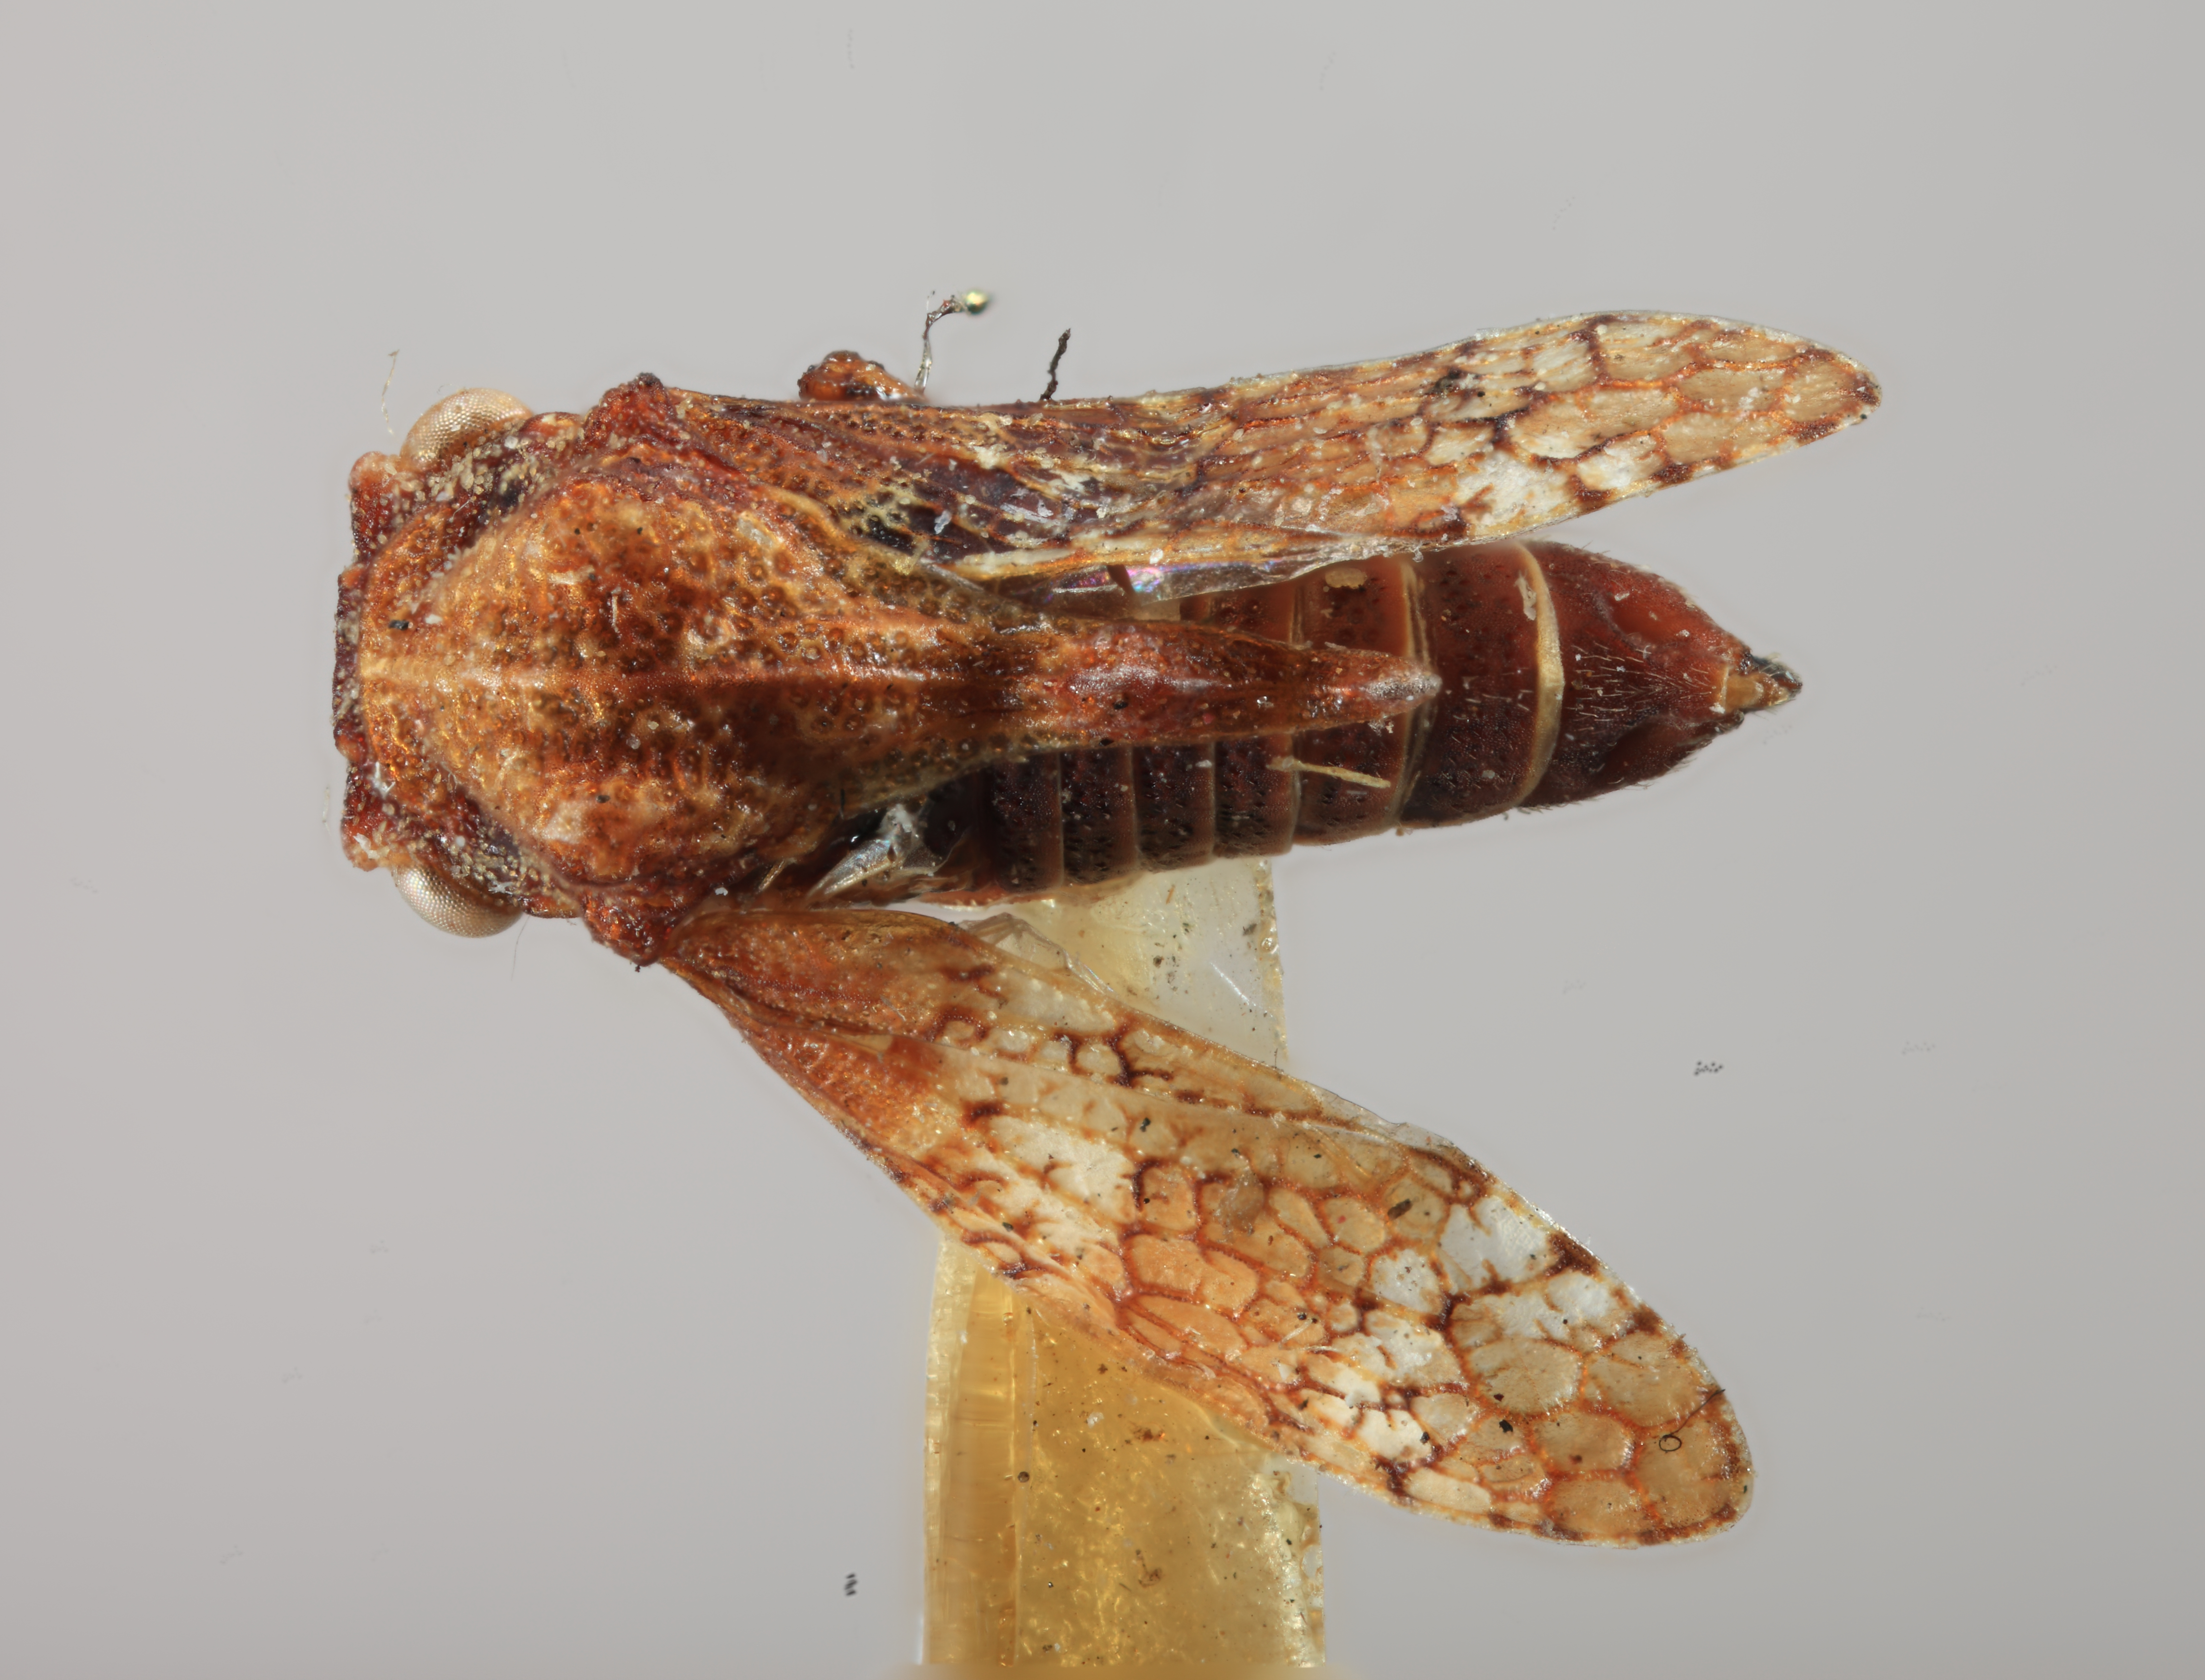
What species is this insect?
Multareis cornutus
